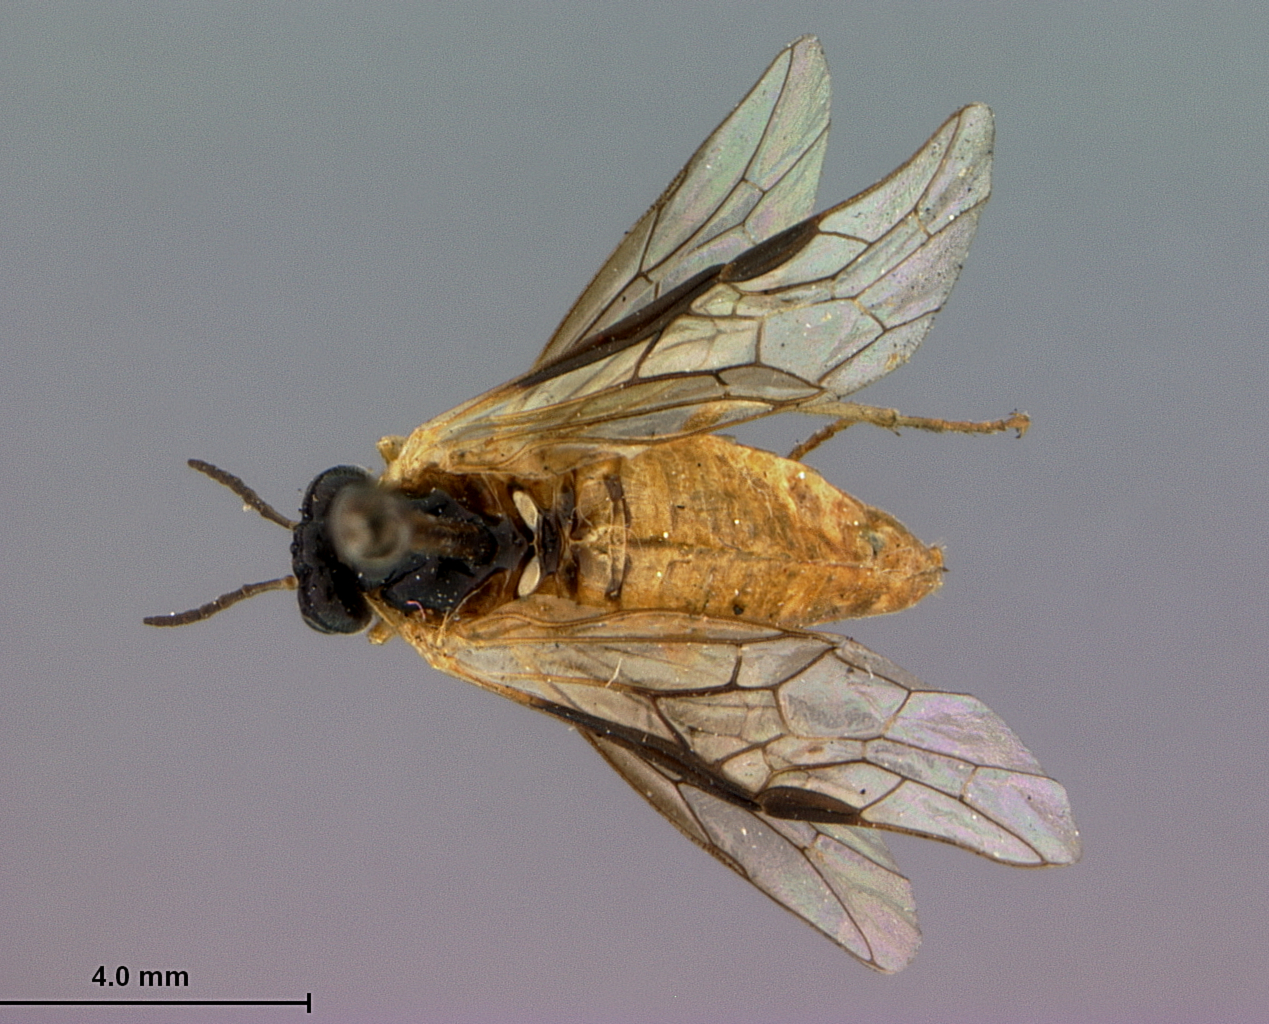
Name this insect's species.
Selandridea vanduzeei
